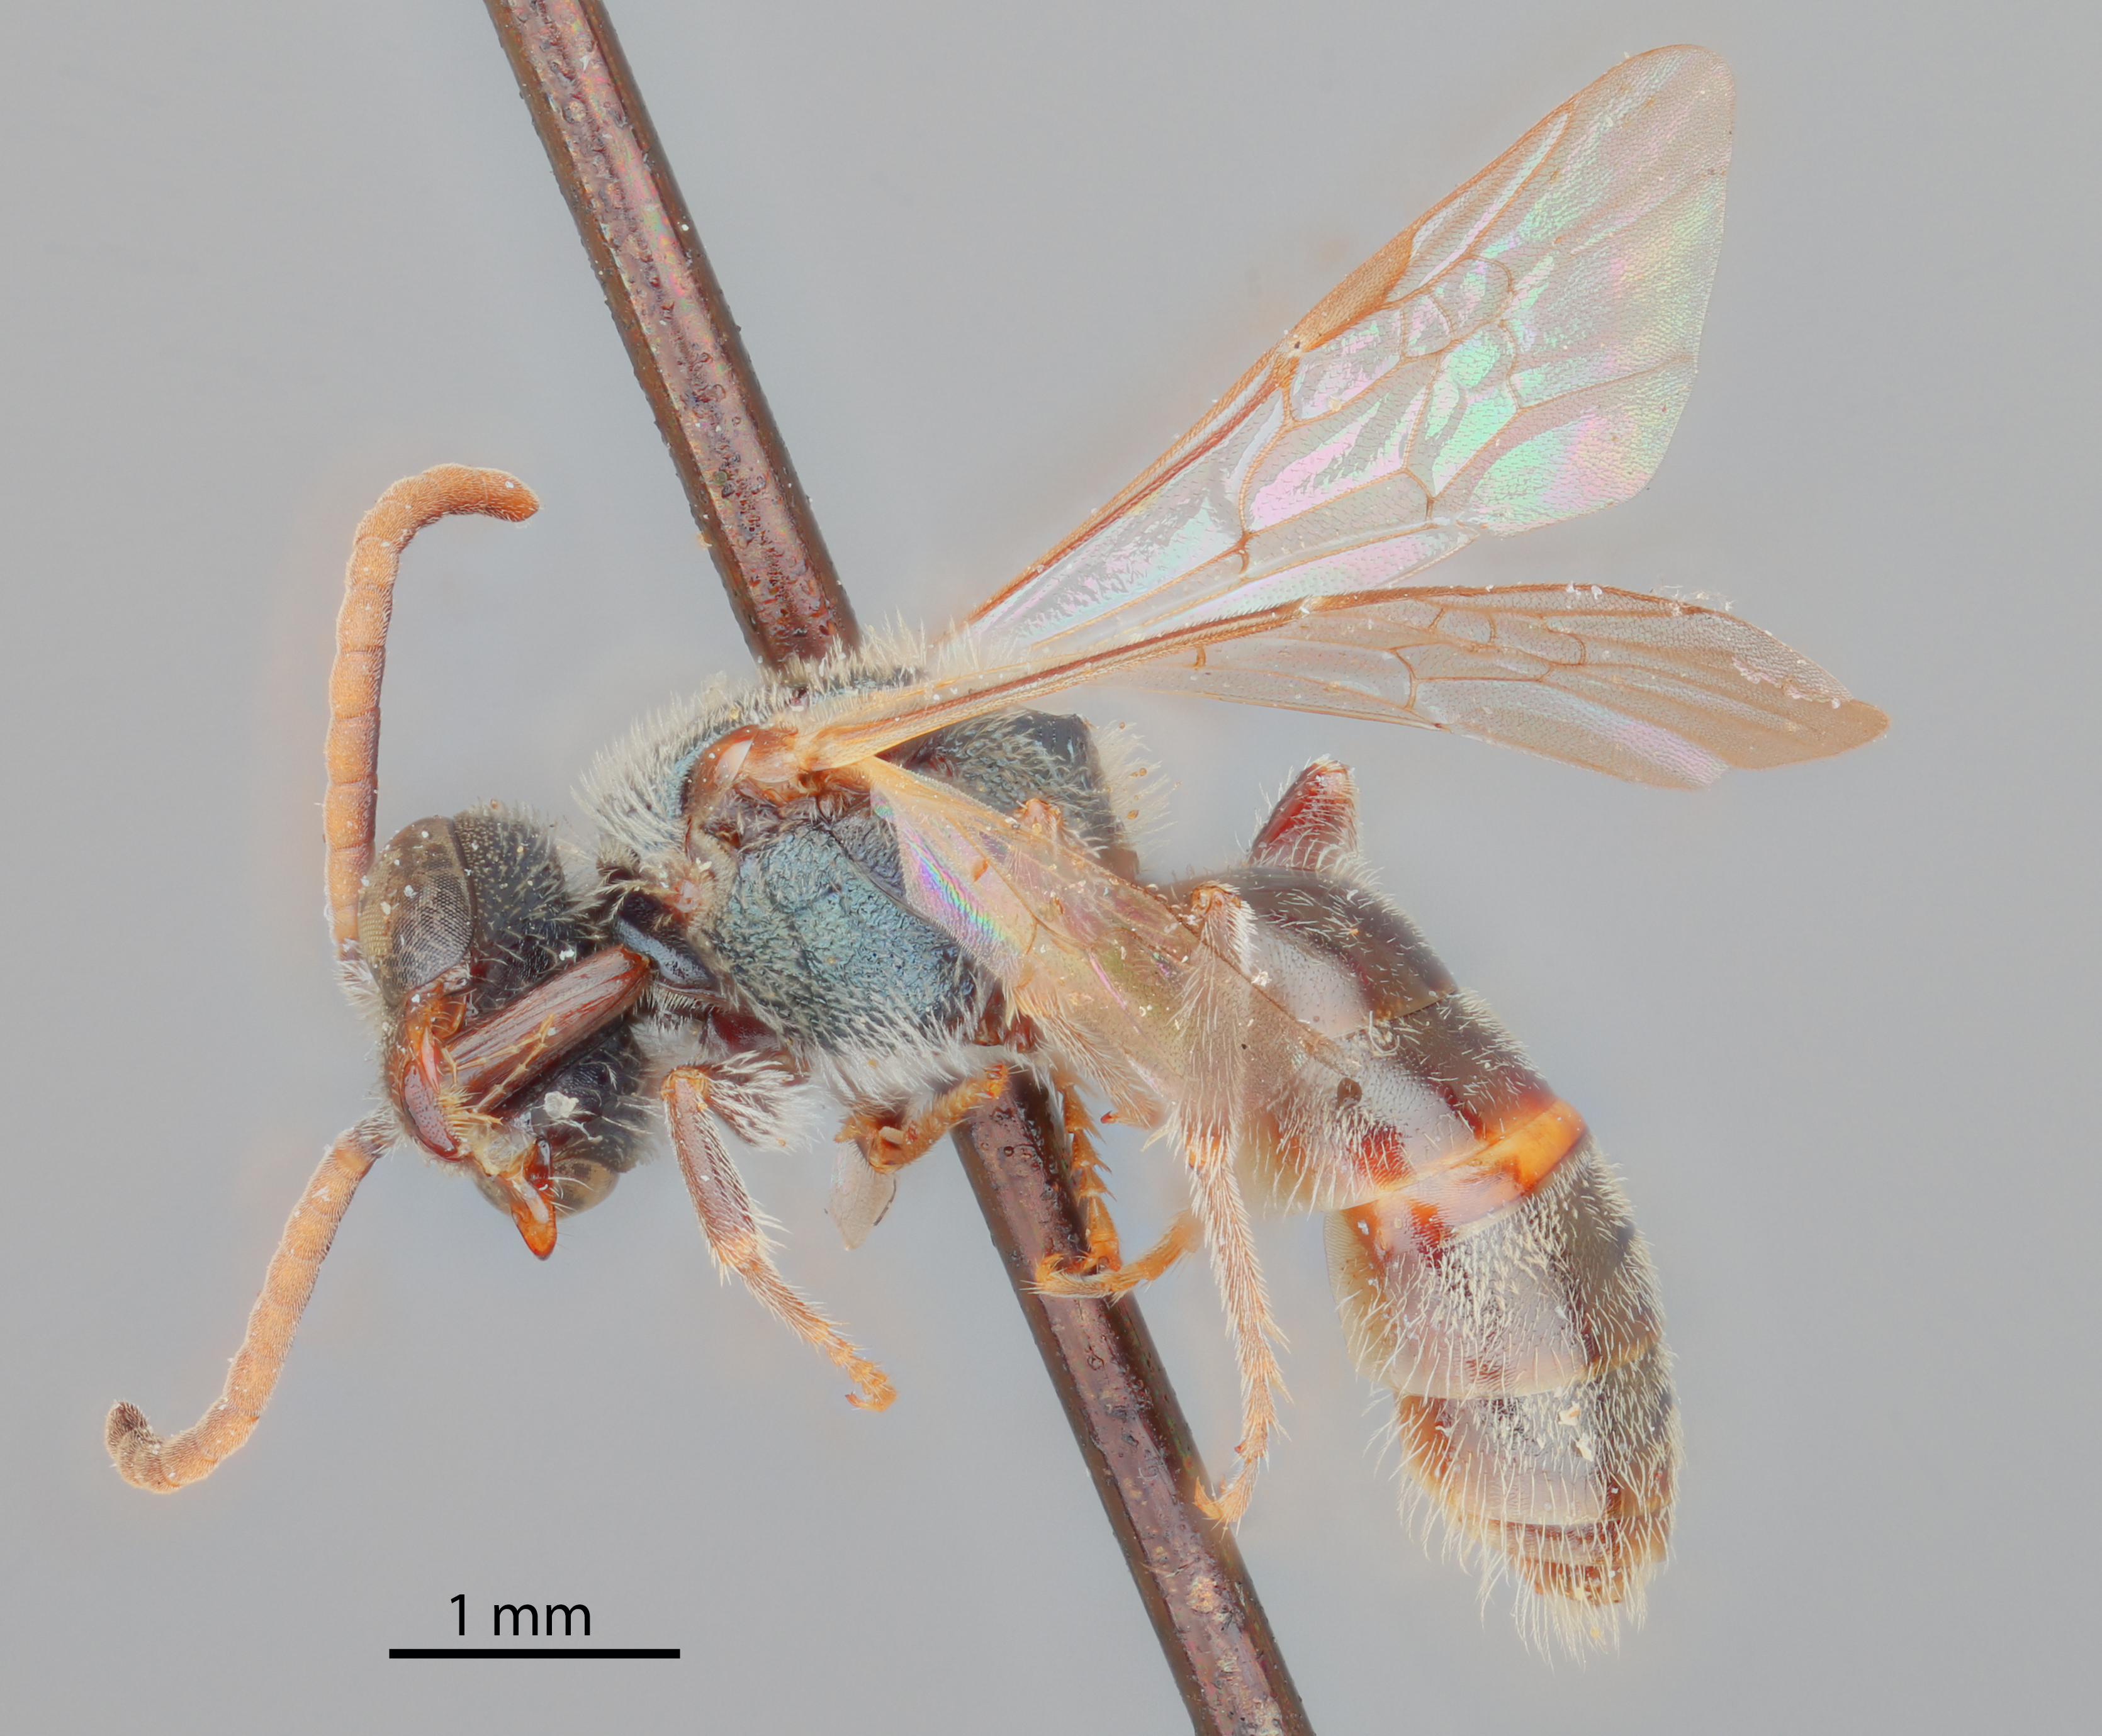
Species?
Halictus genuinus
